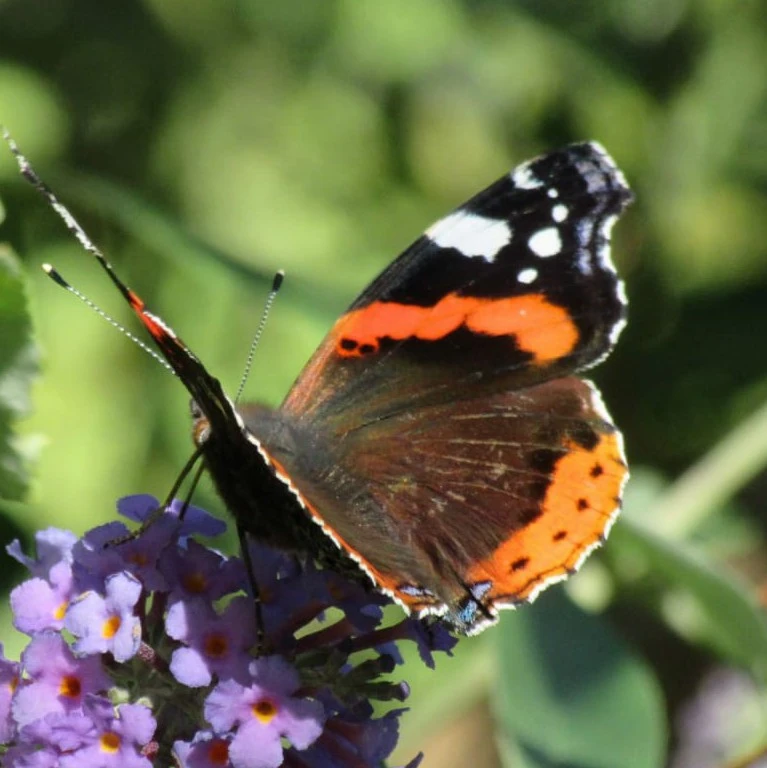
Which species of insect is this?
Vanessa atalanta
